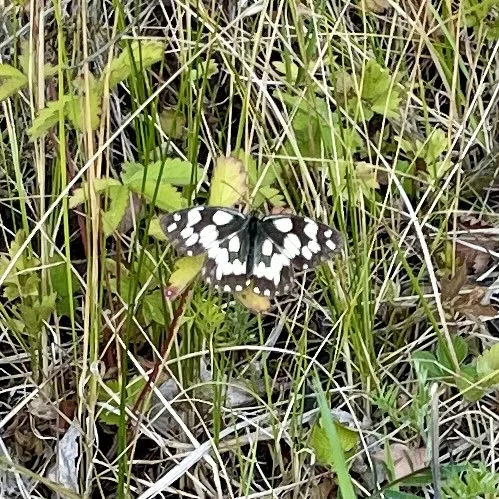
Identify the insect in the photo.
Melanargia galathea
